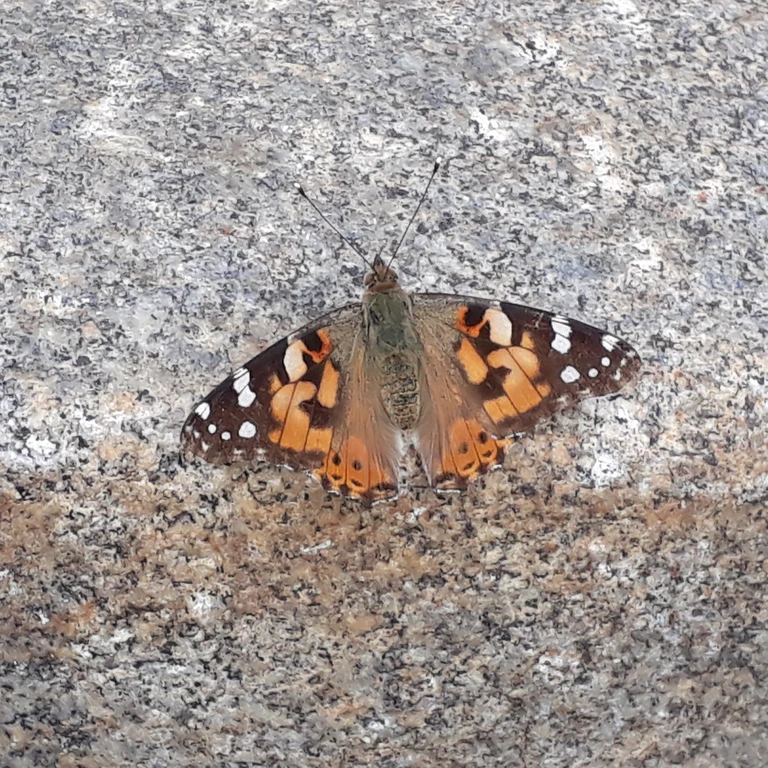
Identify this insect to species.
Vanessa cardui
